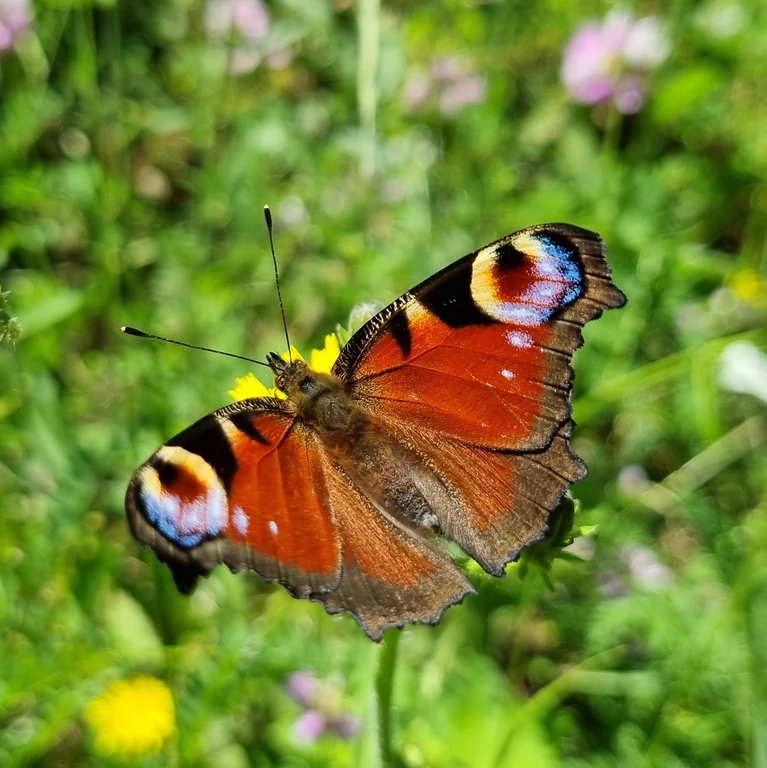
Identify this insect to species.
Aglais io
